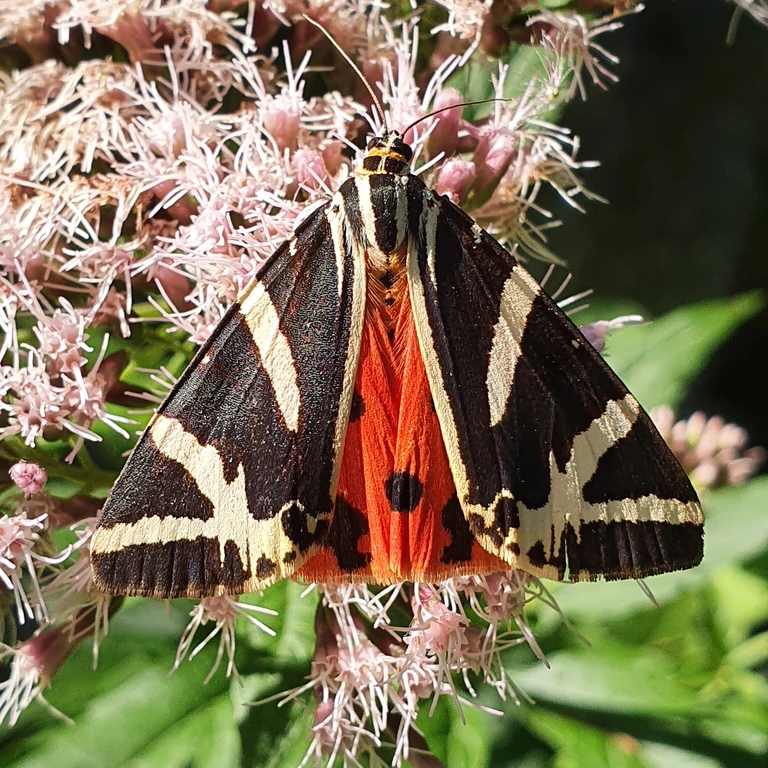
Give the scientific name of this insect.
Euplagia quadripunctaria
